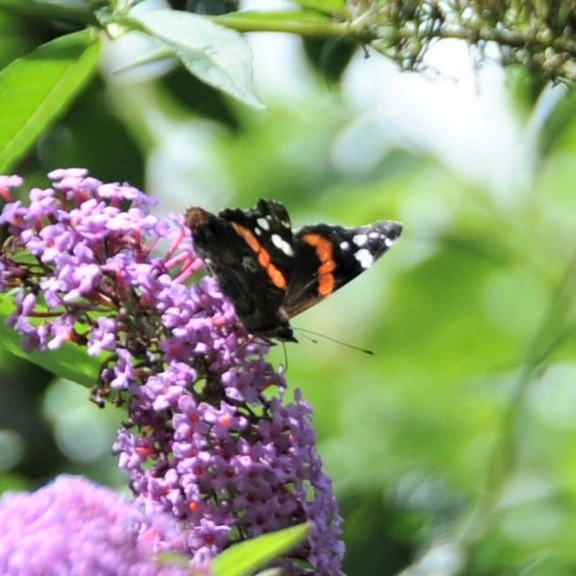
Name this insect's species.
Vanessa atalanta
